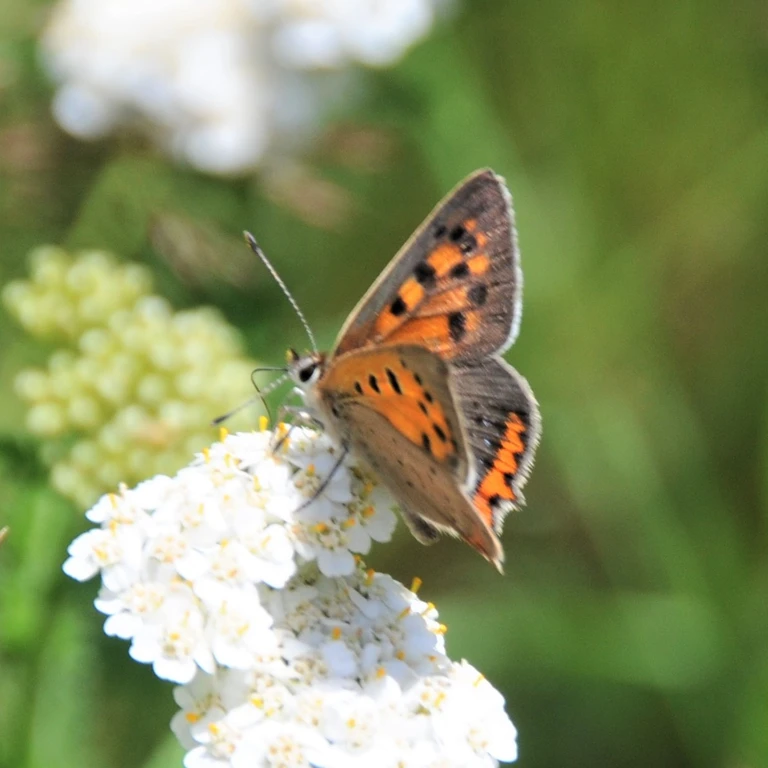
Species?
Lycaena phlaeas
